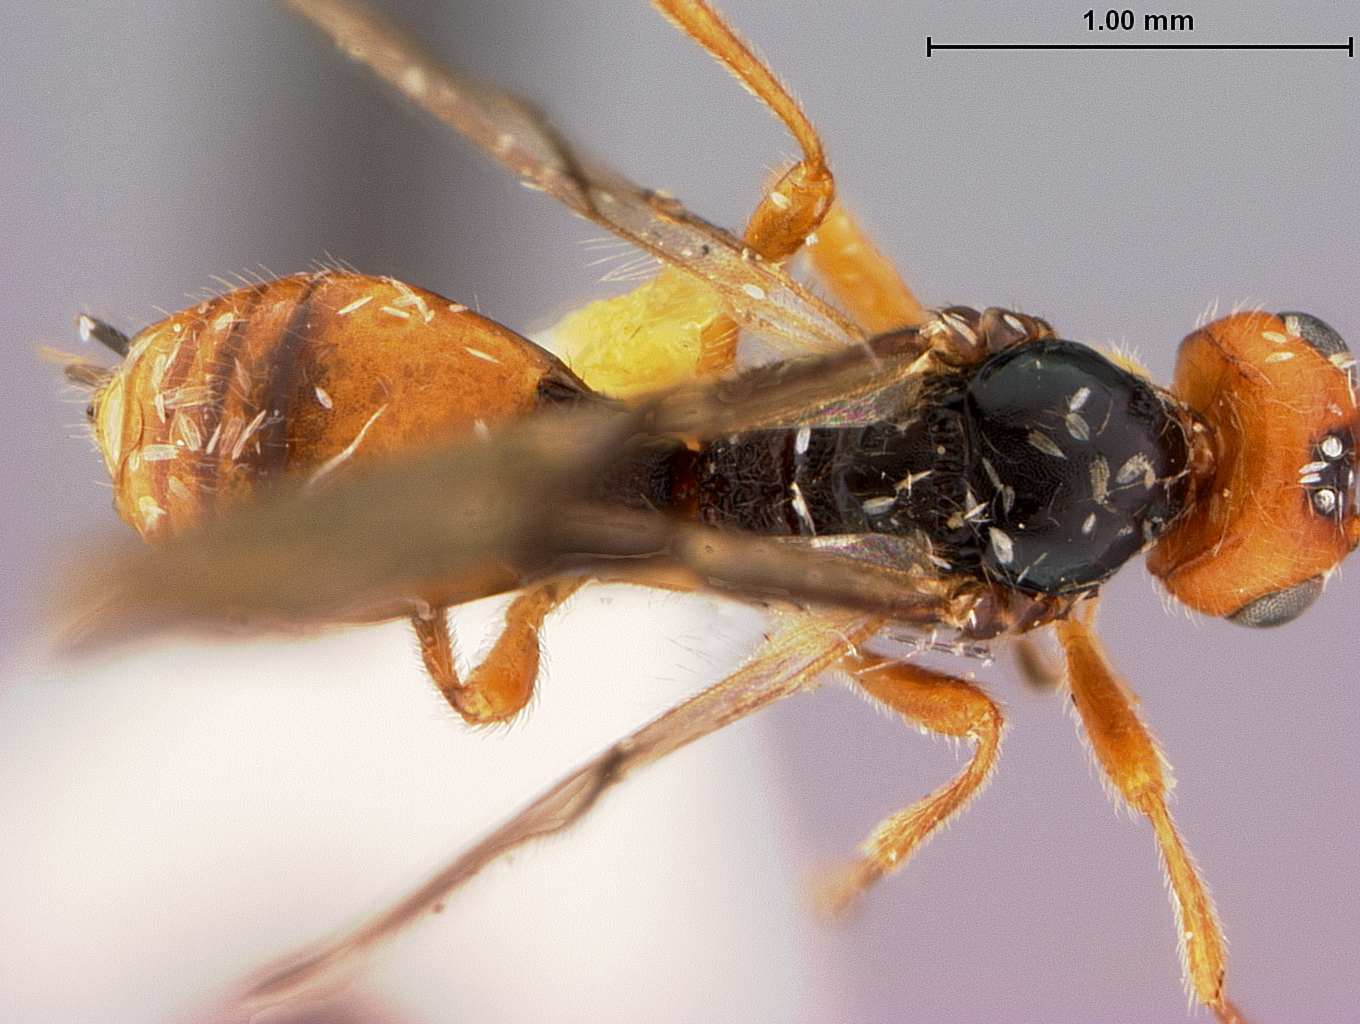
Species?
Opius sabroskyi
